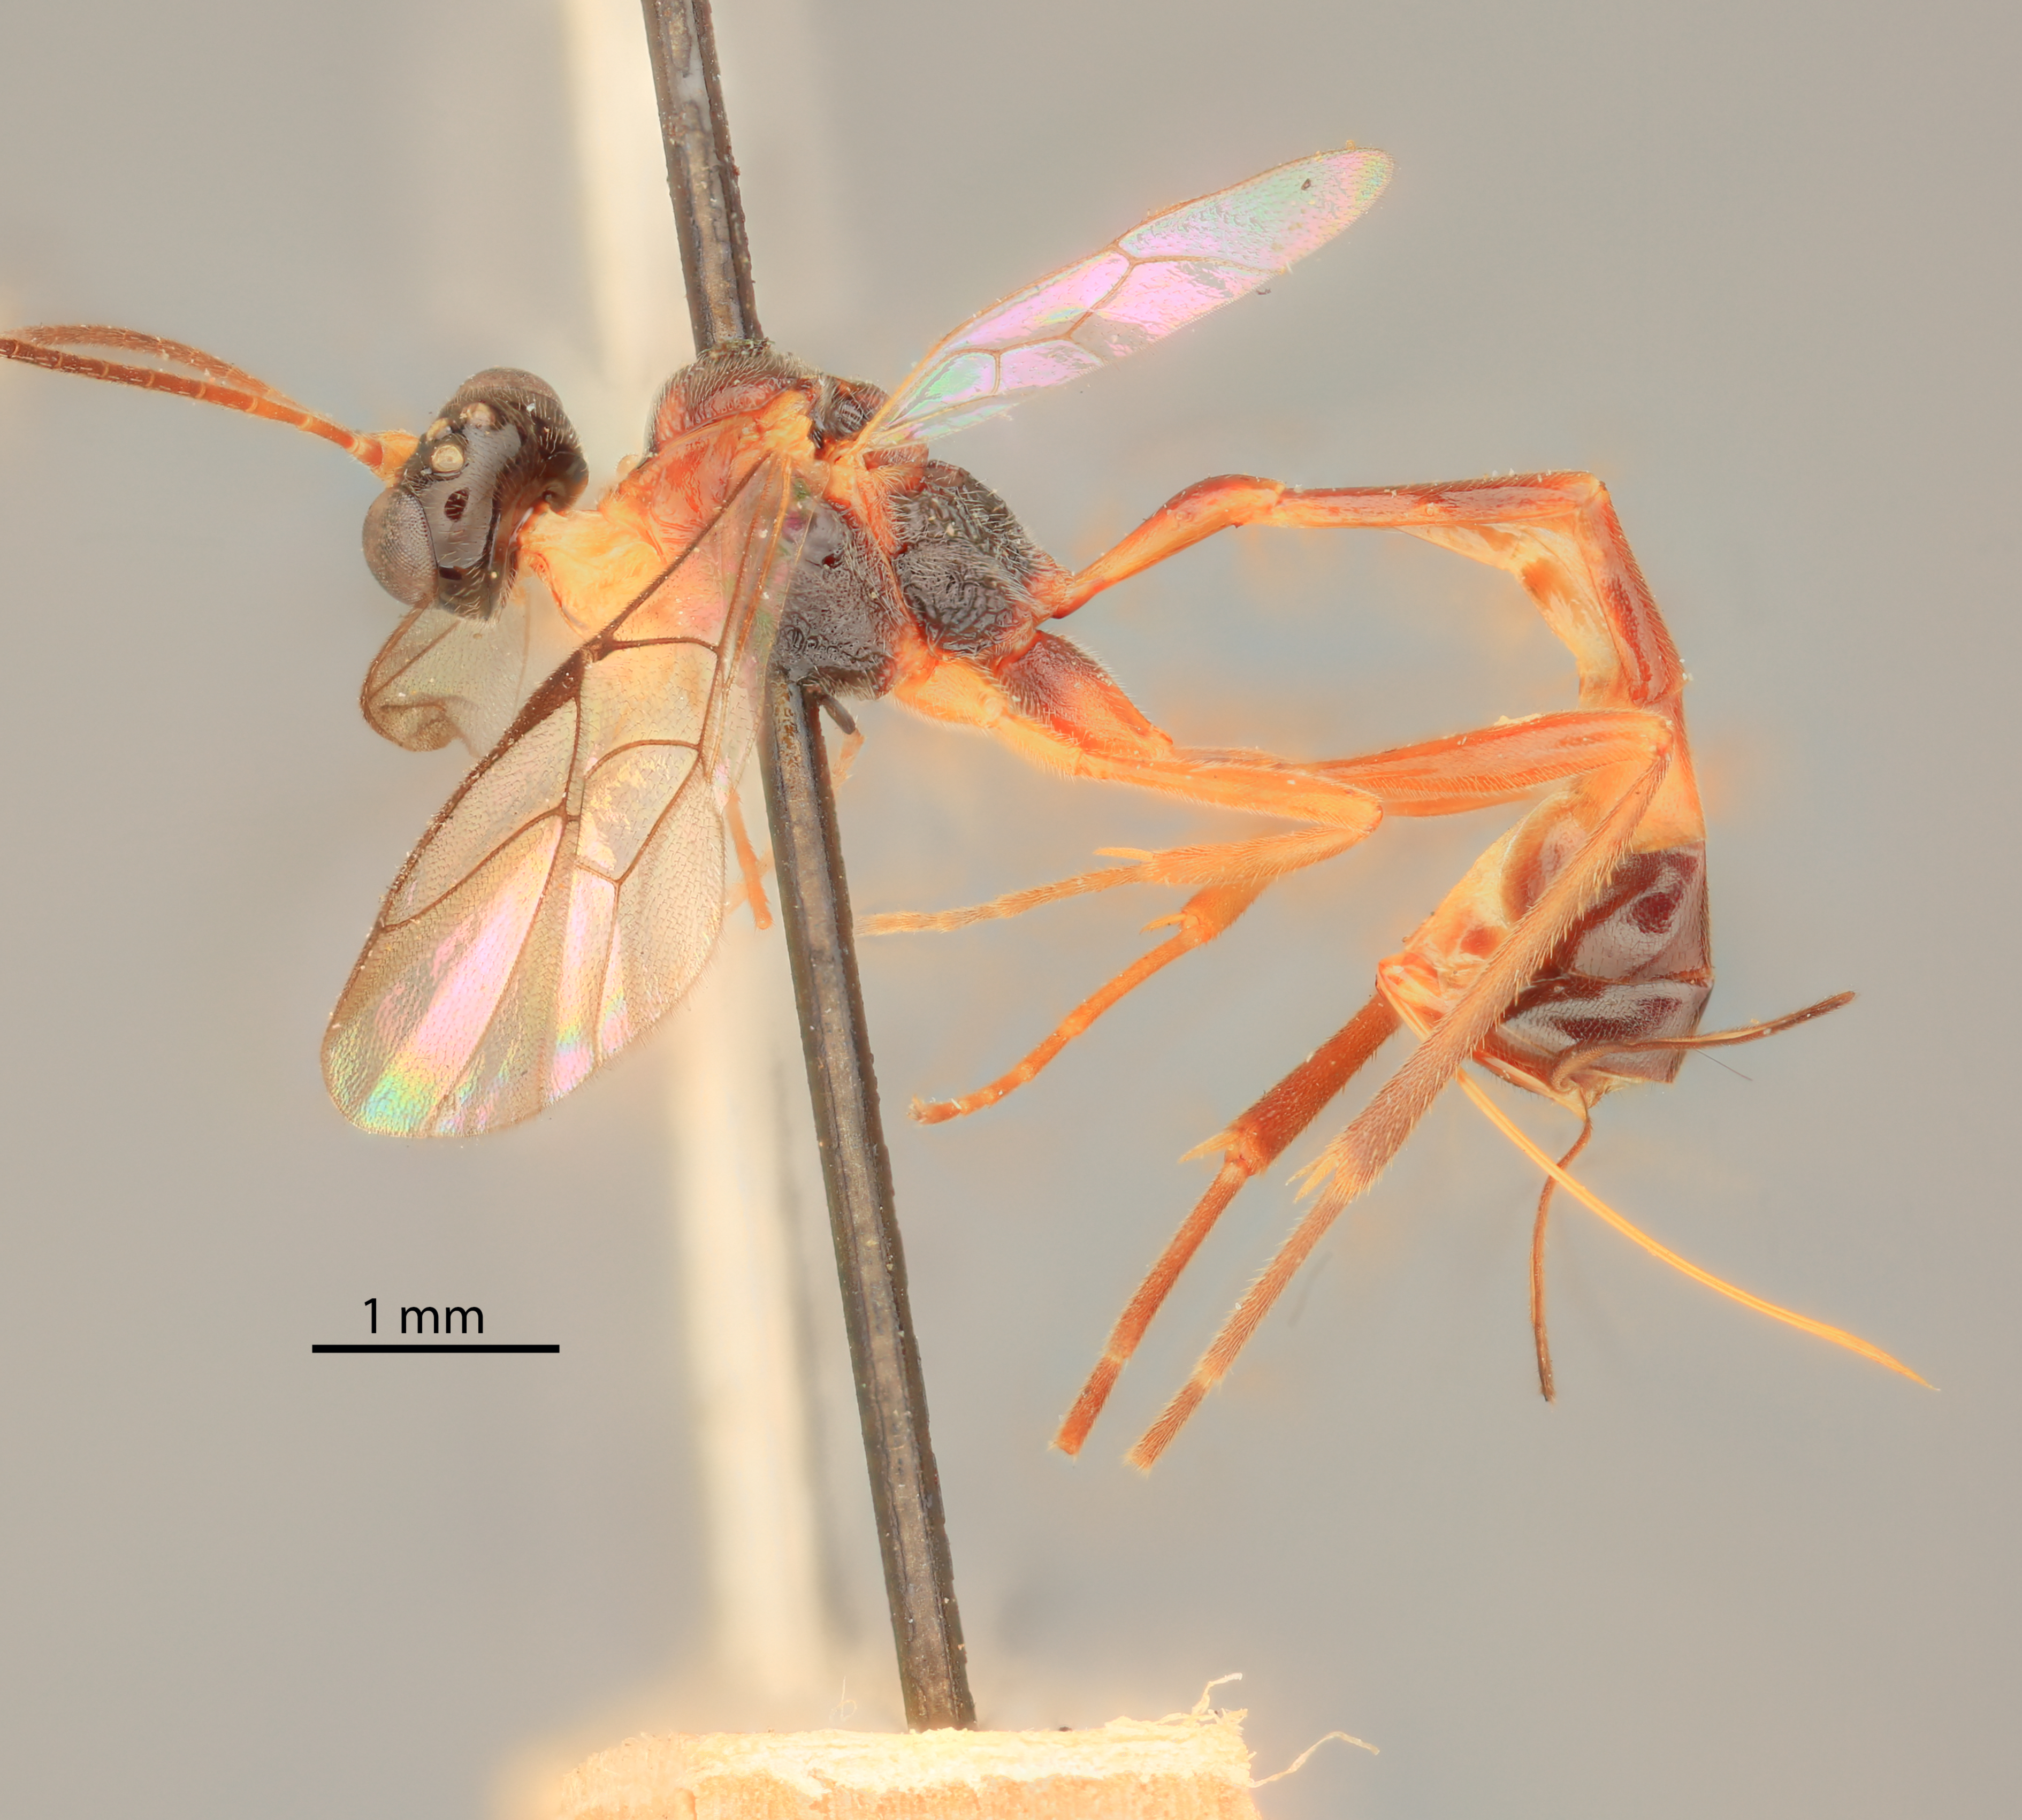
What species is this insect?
Neogreeneia picticornis
